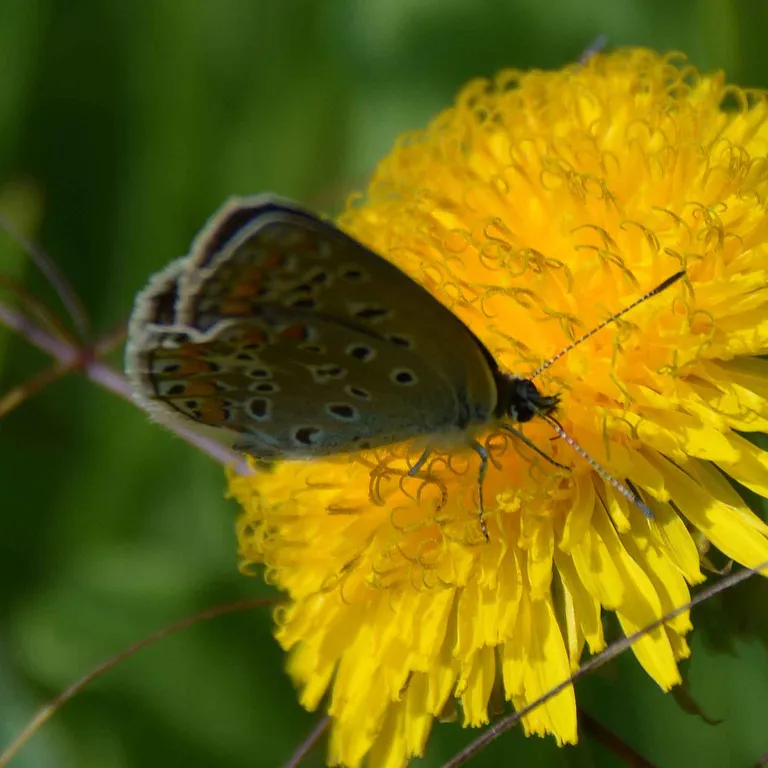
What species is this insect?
Polyommatus icarus
